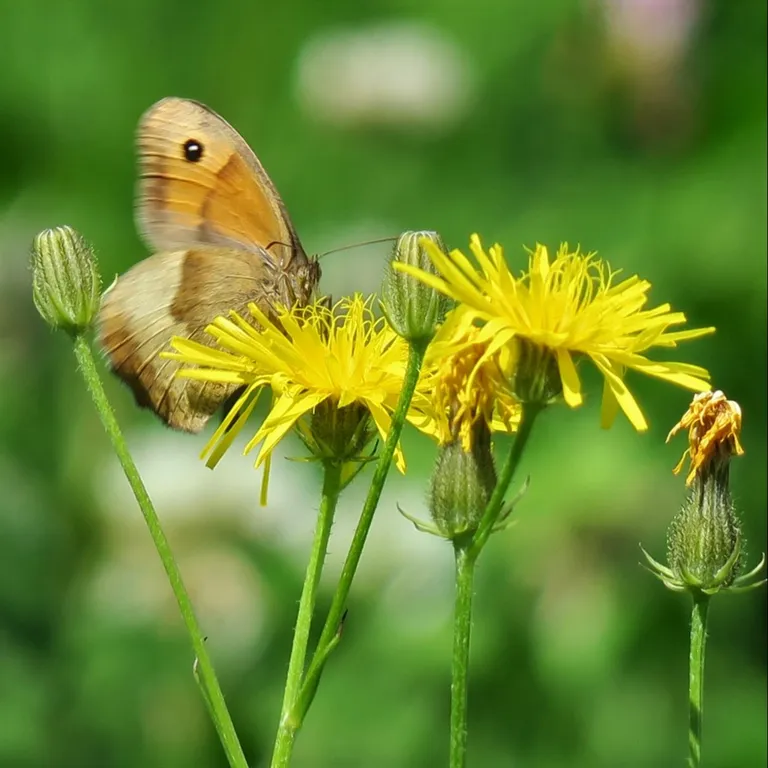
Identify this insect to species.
Maniola jurtina
